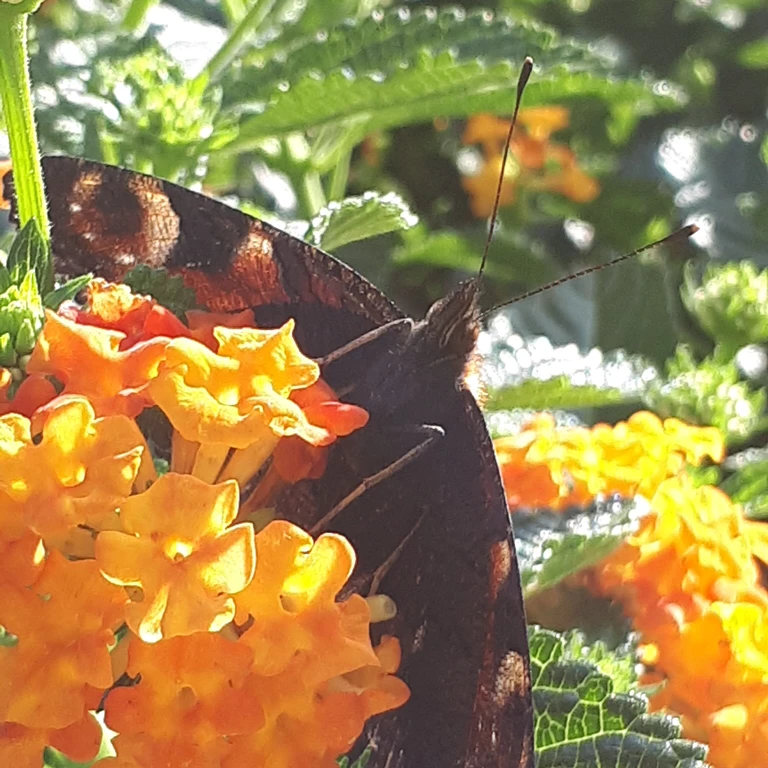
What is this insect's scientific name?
Aglais io
